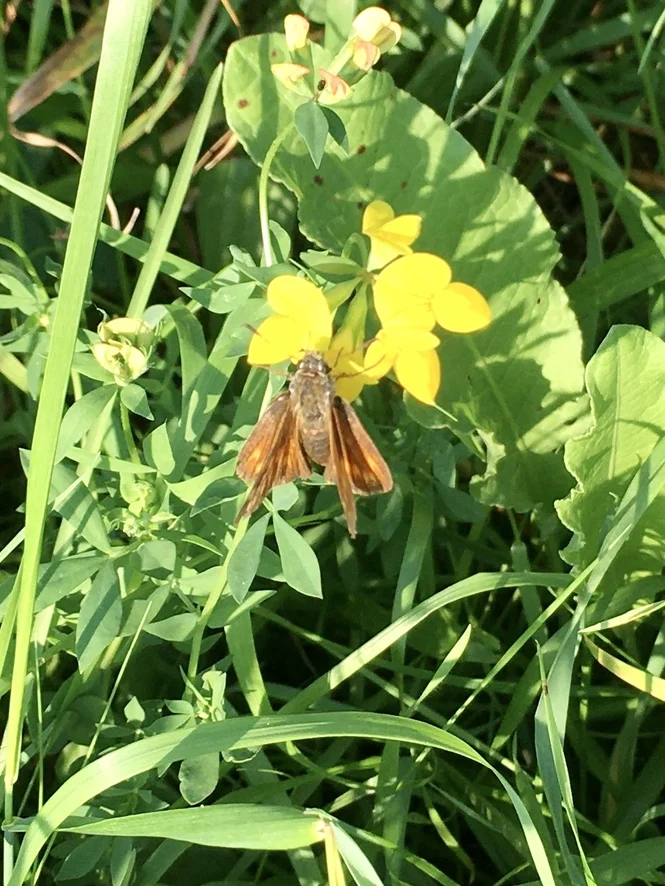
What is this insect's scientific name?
Ochlodes sylvanus (also Ochlodes venata)
